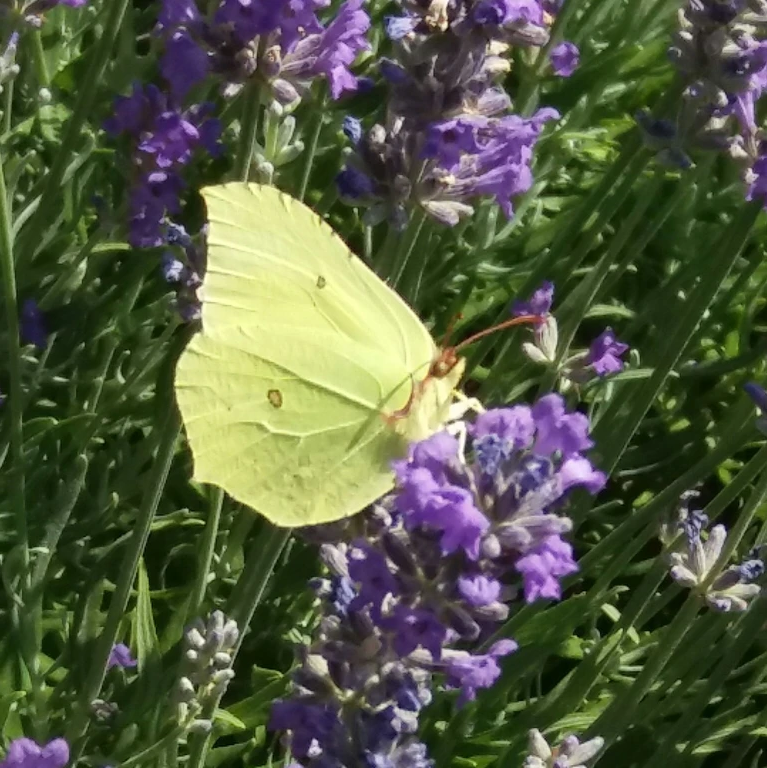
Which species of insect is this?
Gonepteryx rhamni
